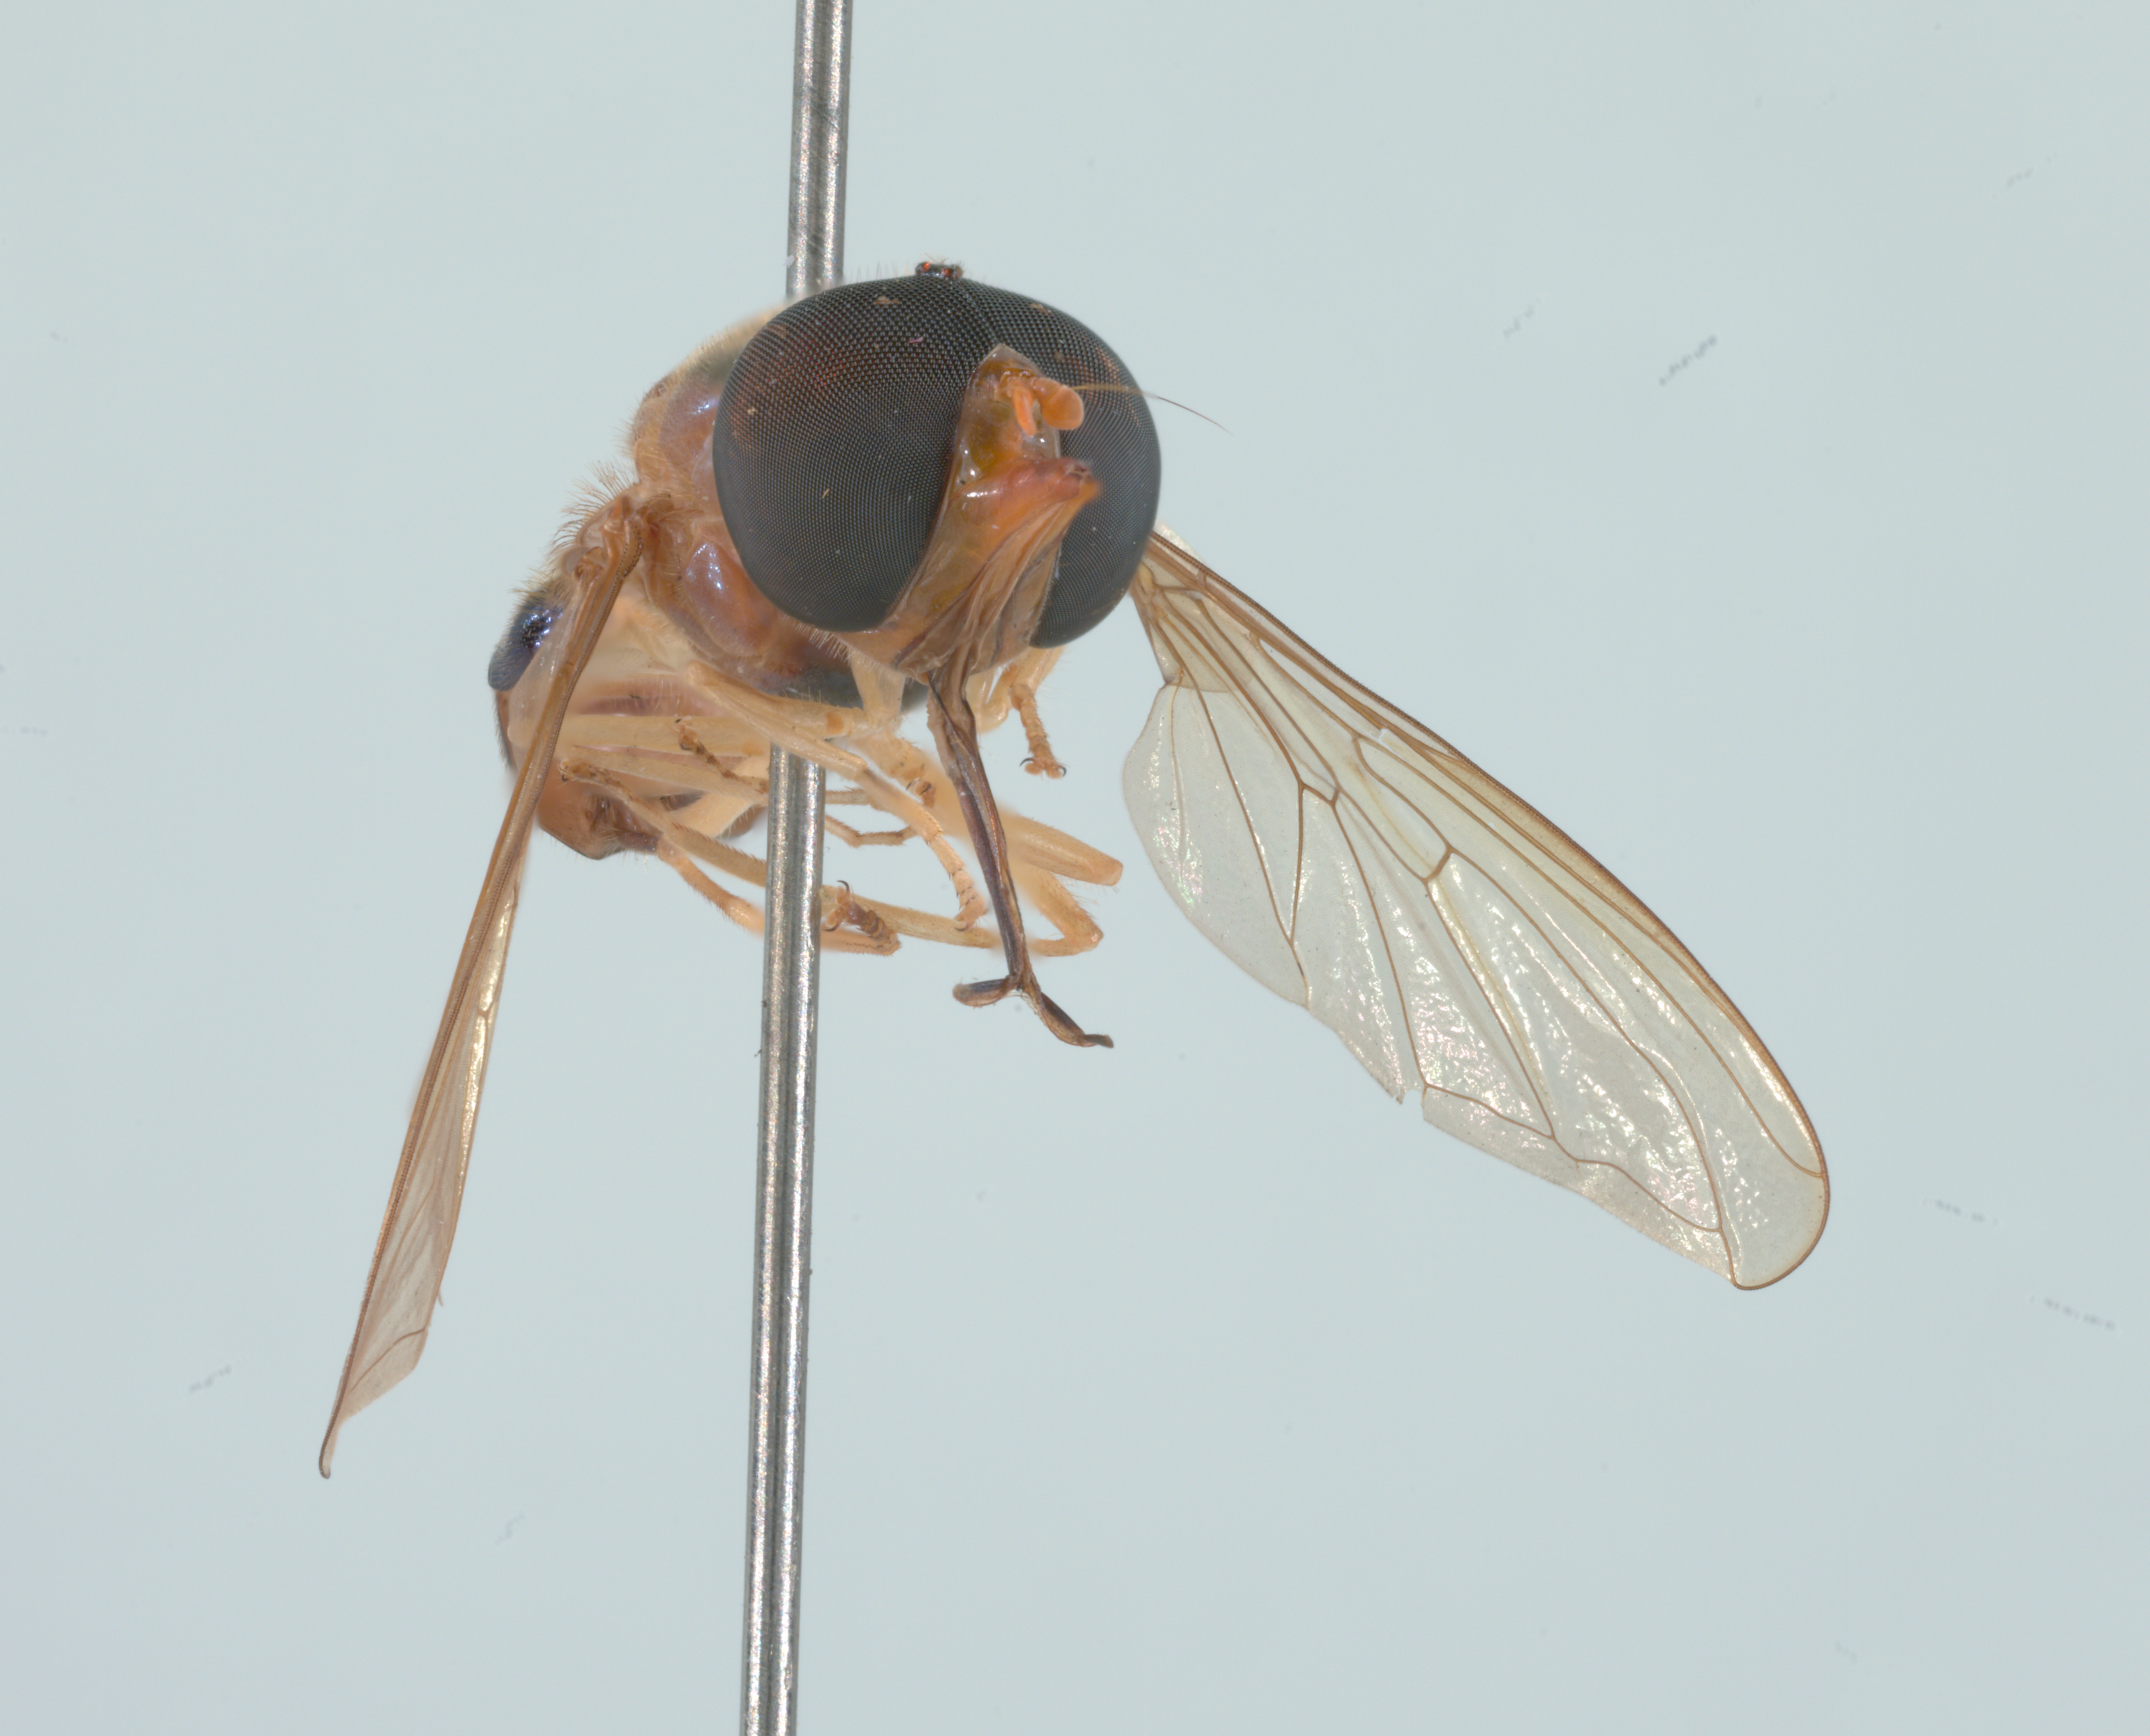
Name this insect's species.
Rhingia pellucens
